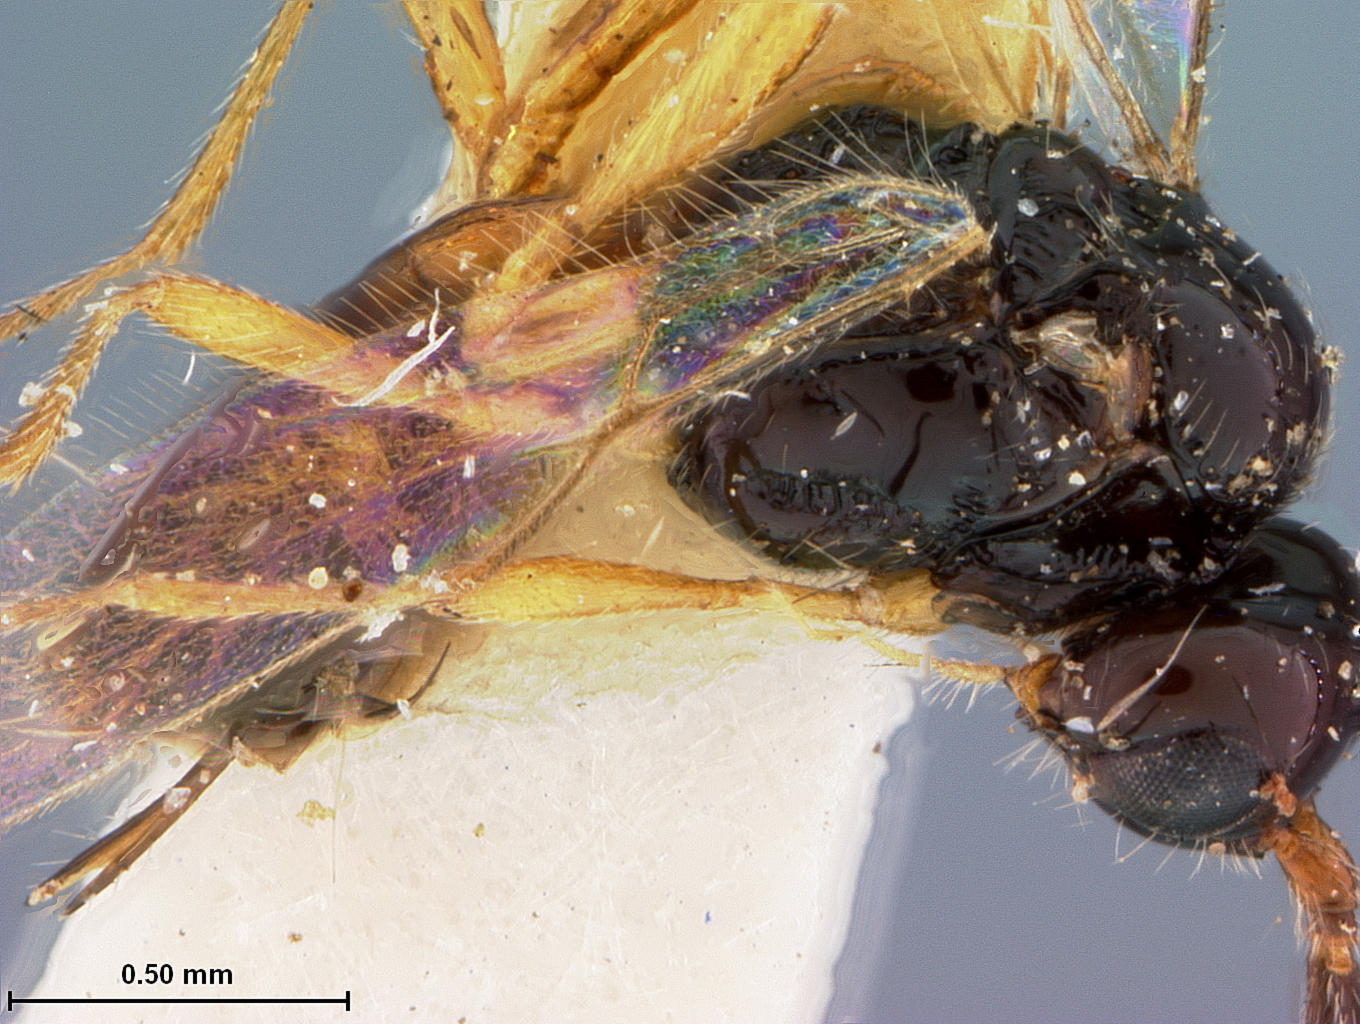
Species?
Orthostigma sculleni
